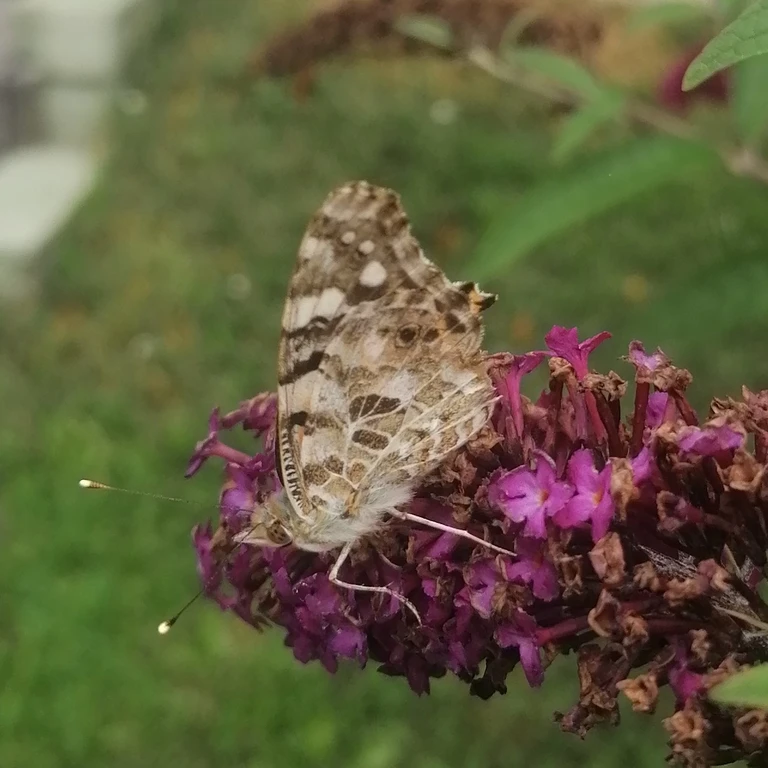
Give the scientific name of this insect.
Vanessa cardui
